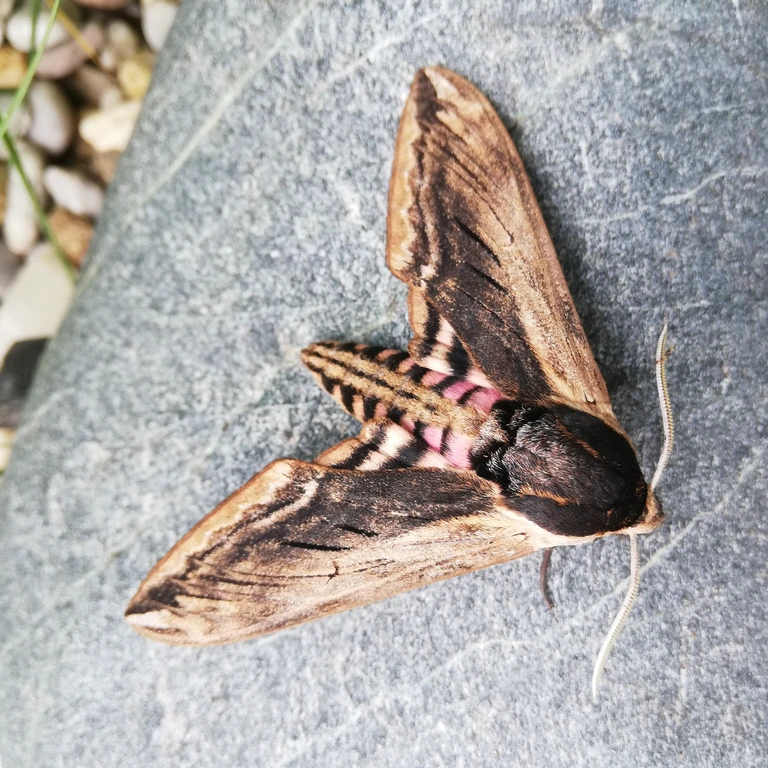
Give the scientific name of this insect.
Sphinx ligustri
